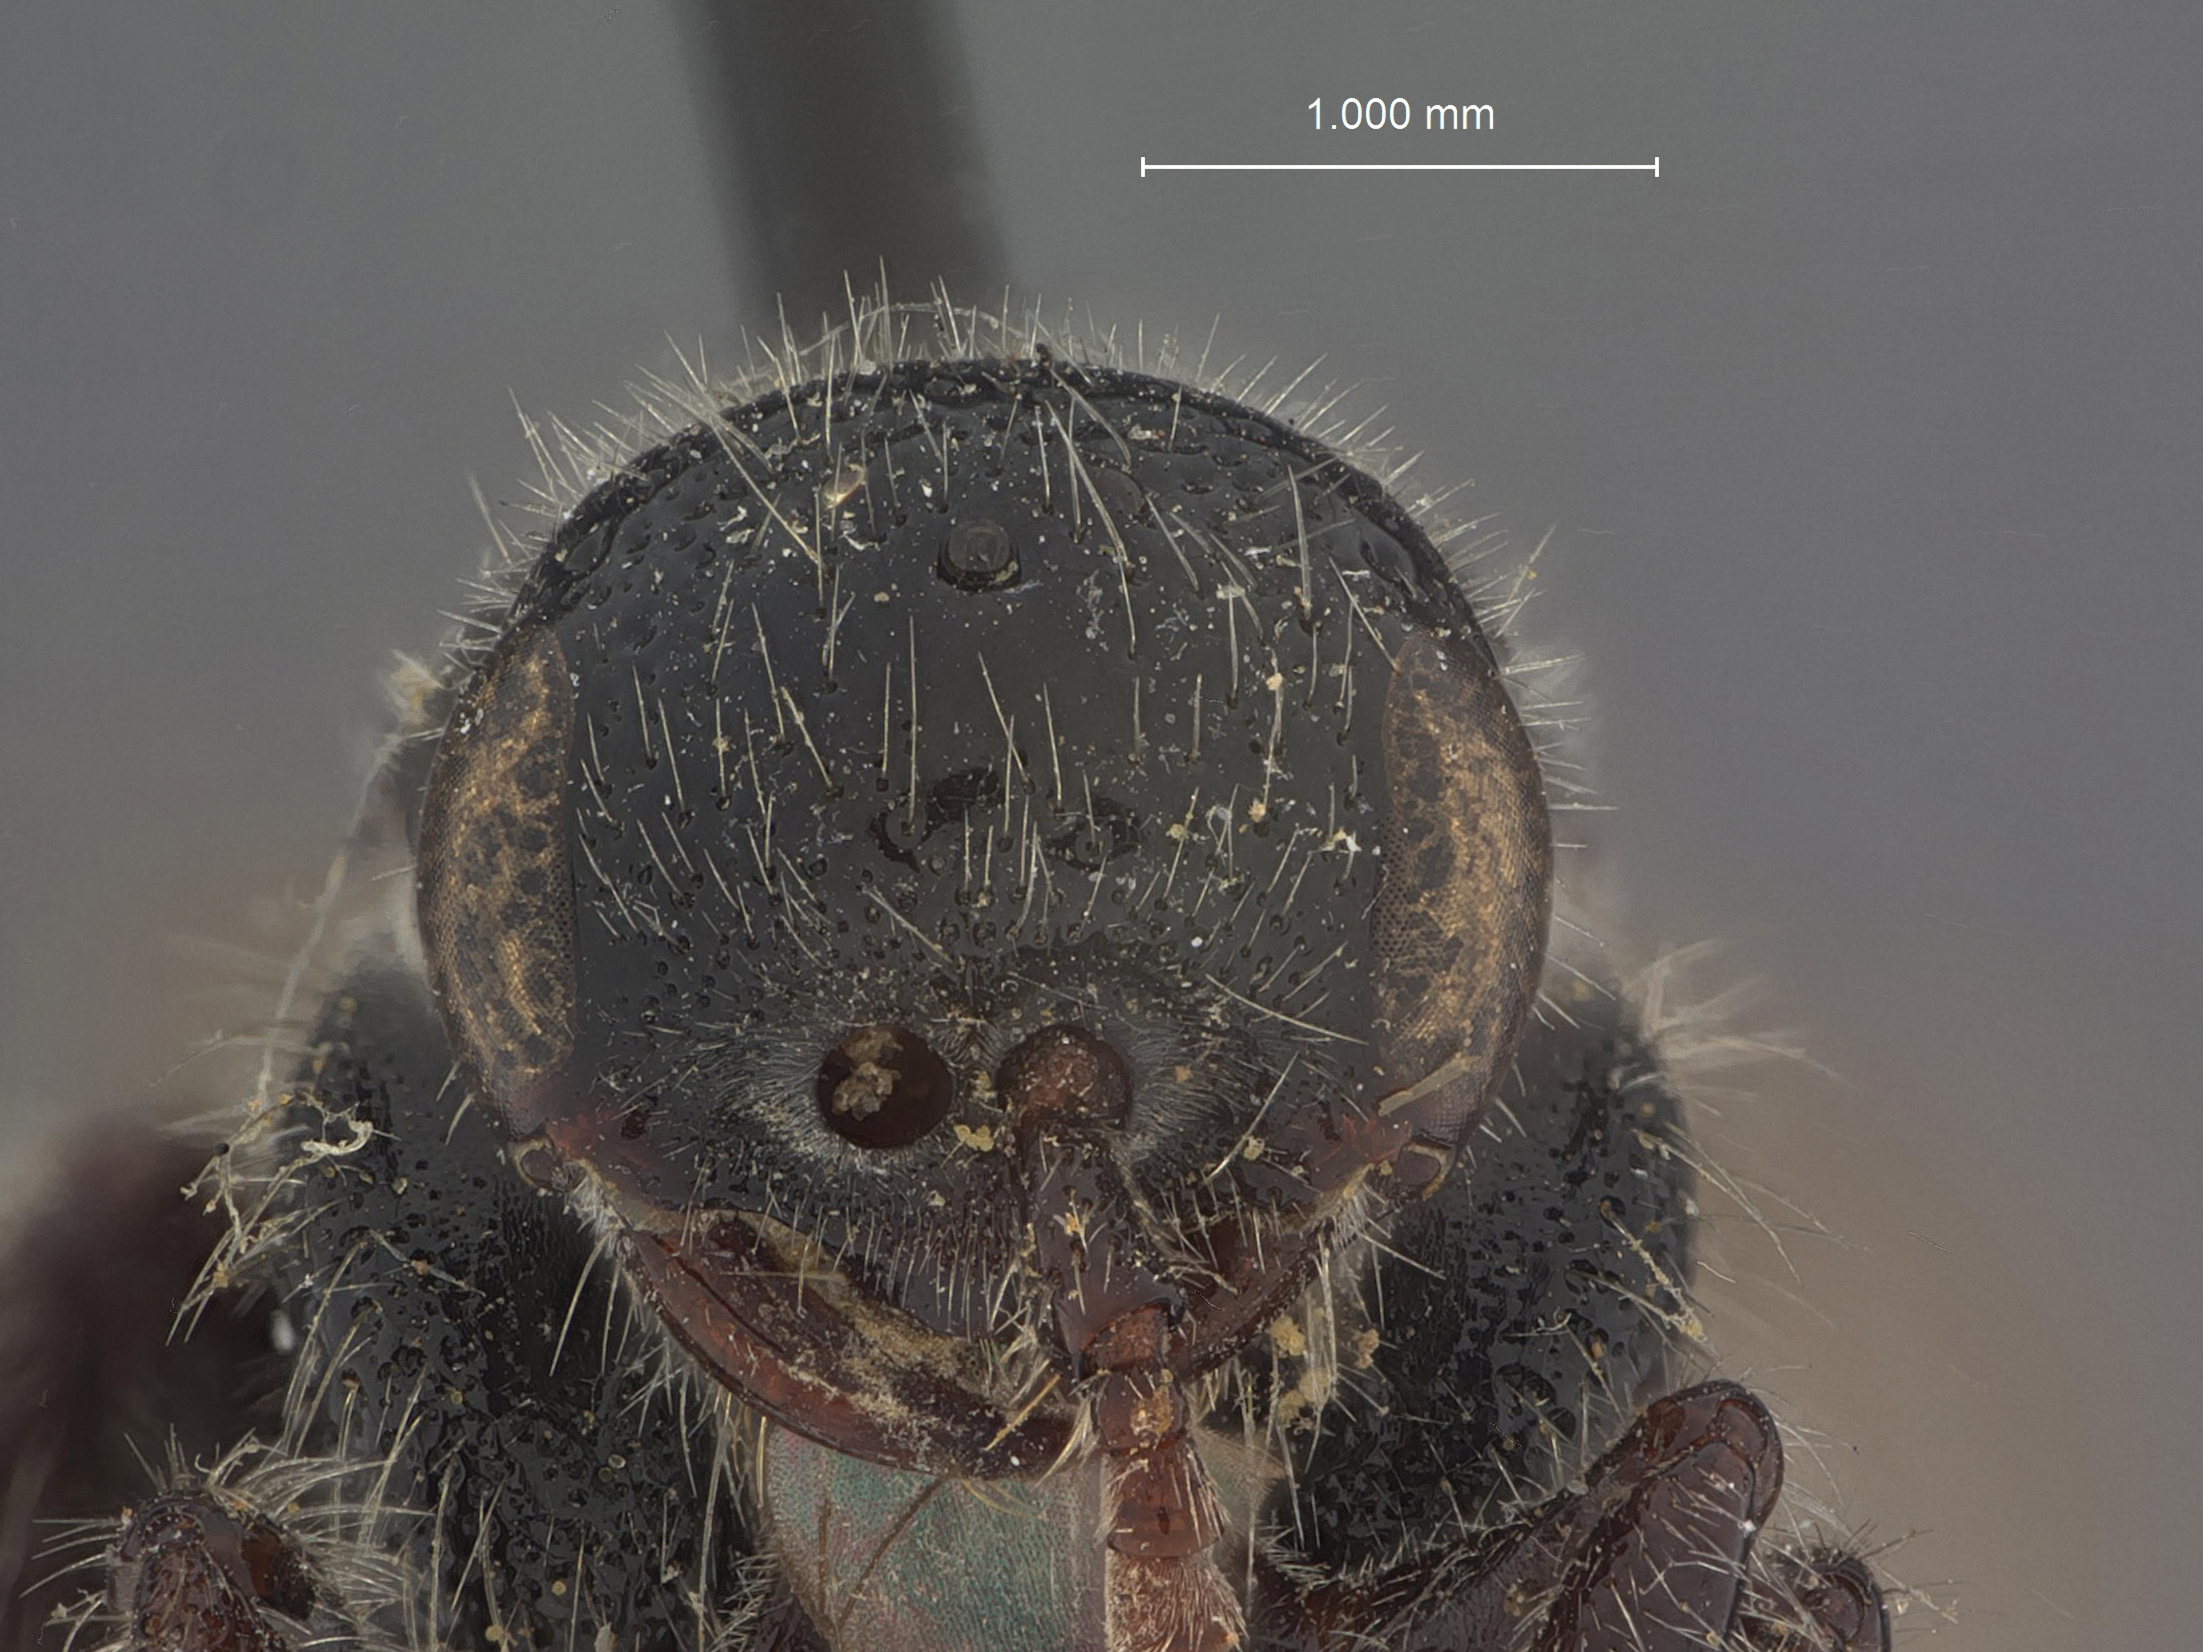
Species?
Neotiphia waltoni
